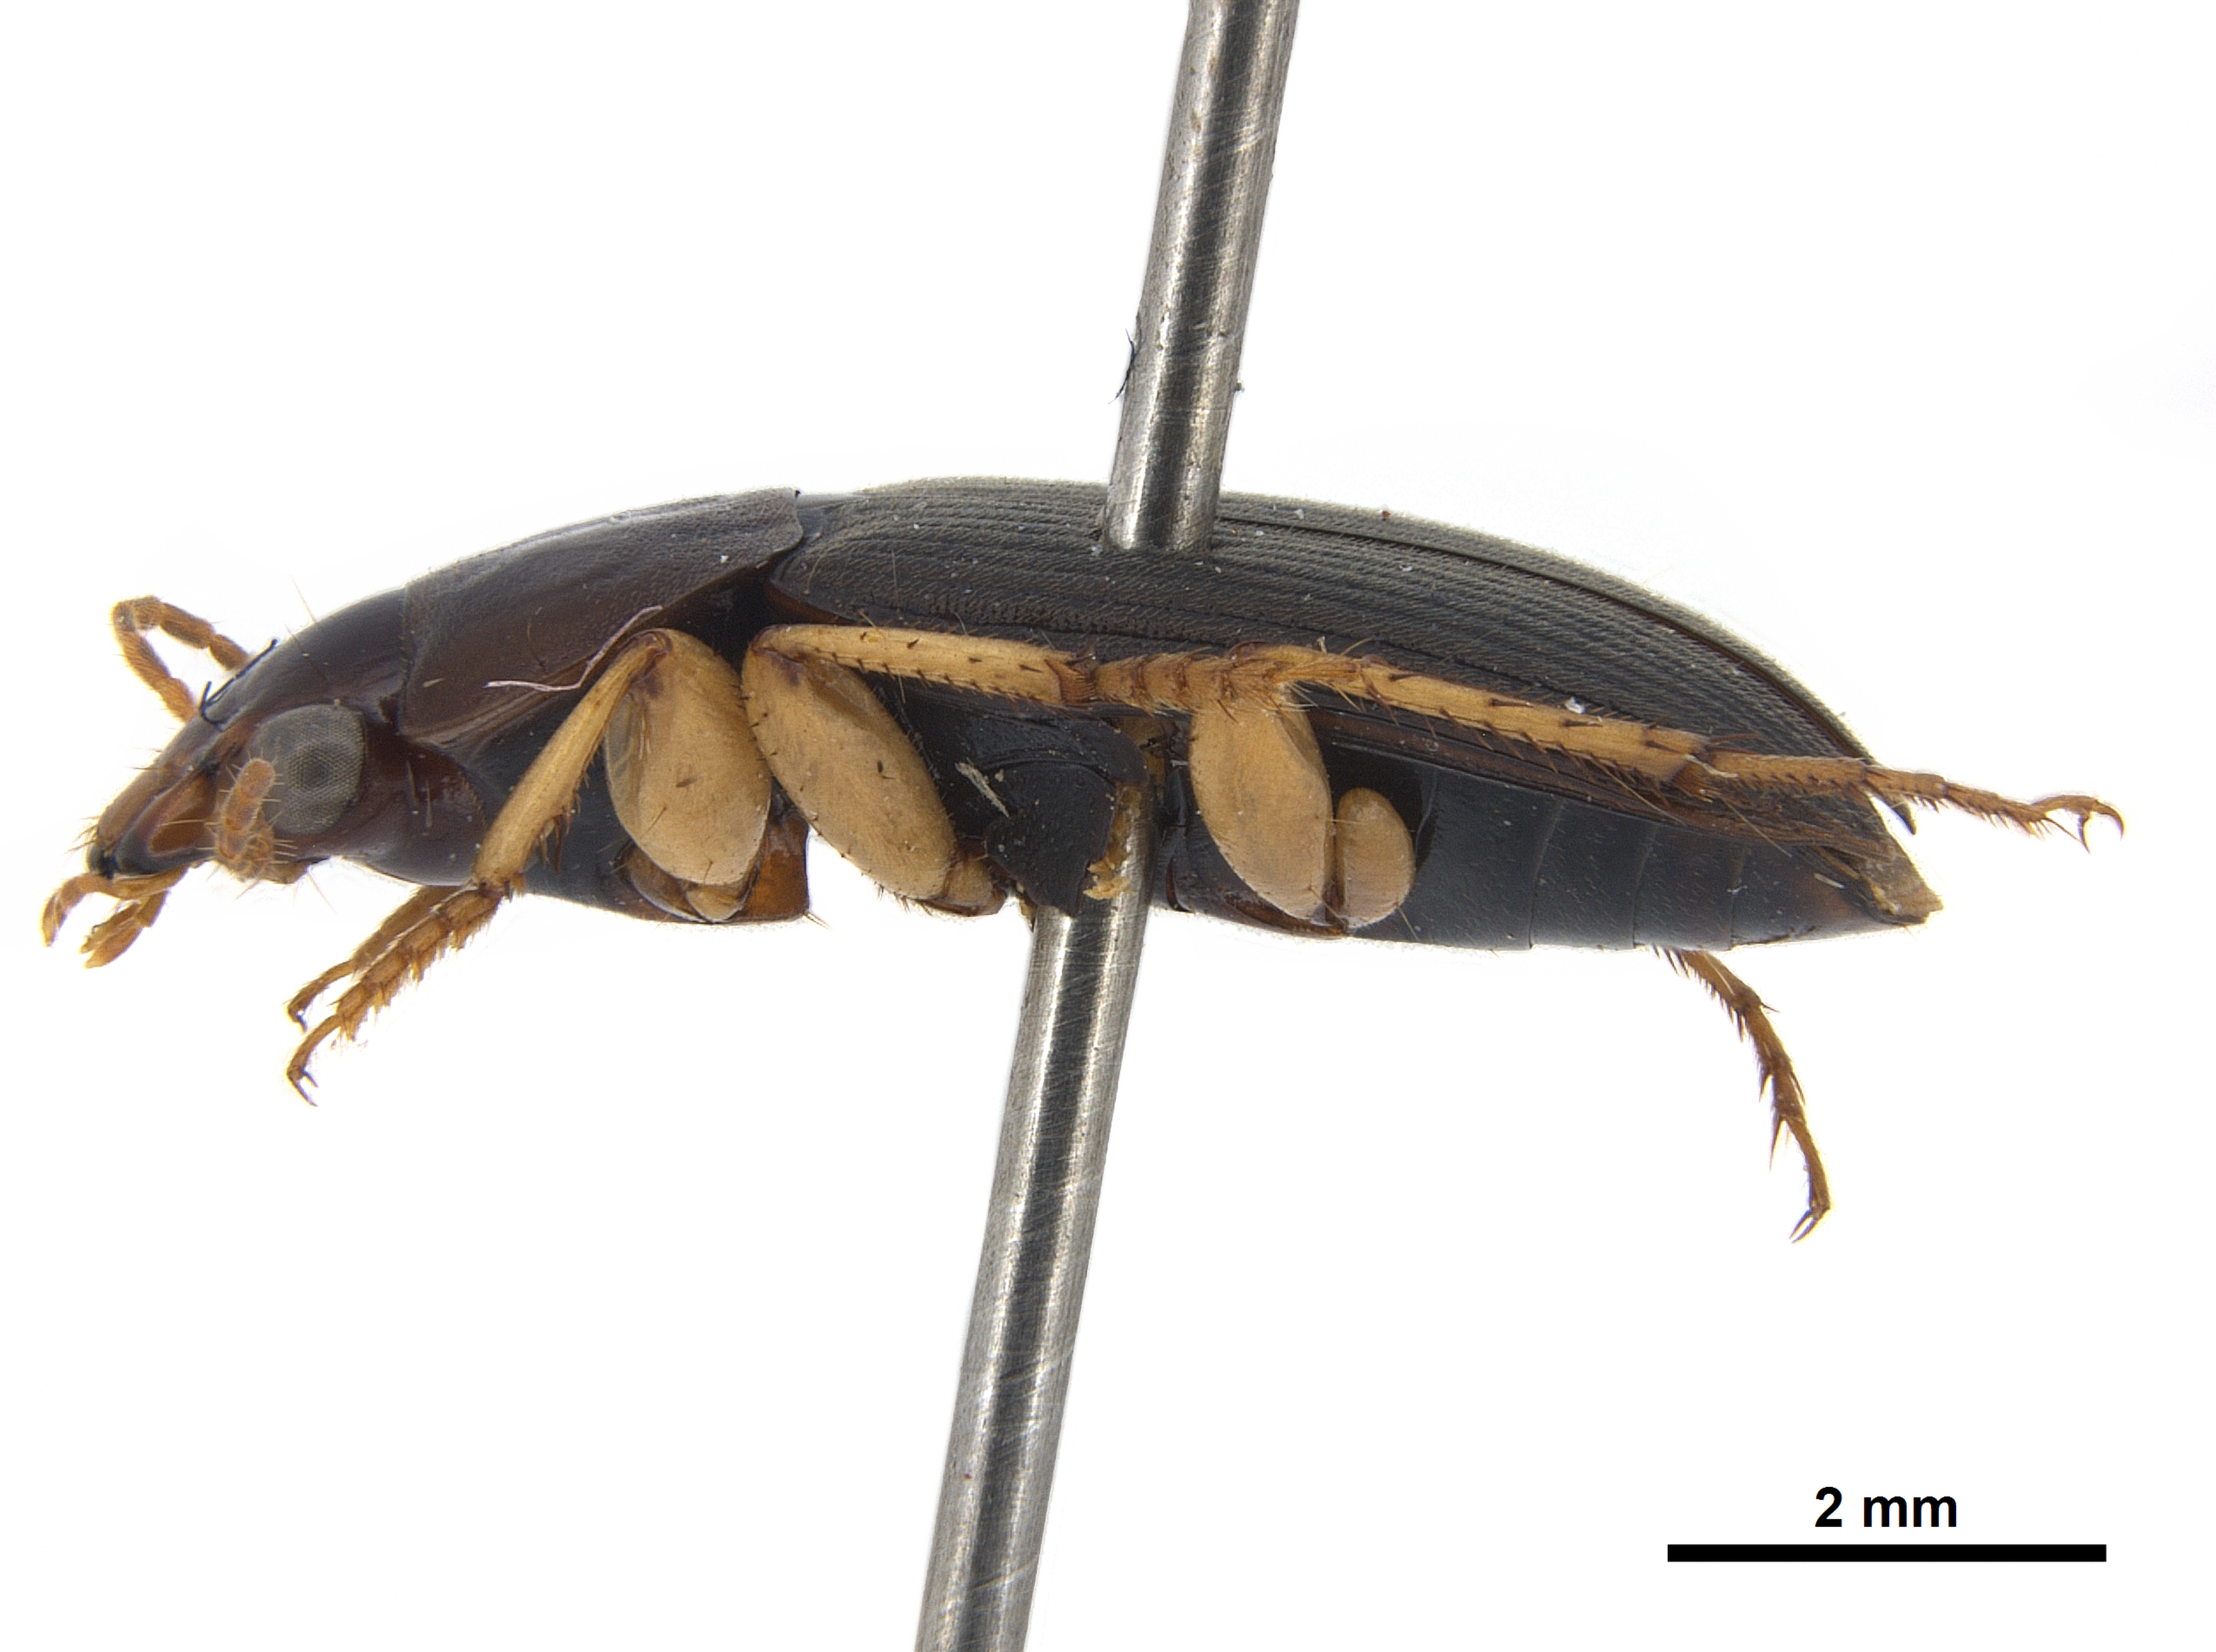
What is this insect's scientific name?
Athrostictus opalescens
